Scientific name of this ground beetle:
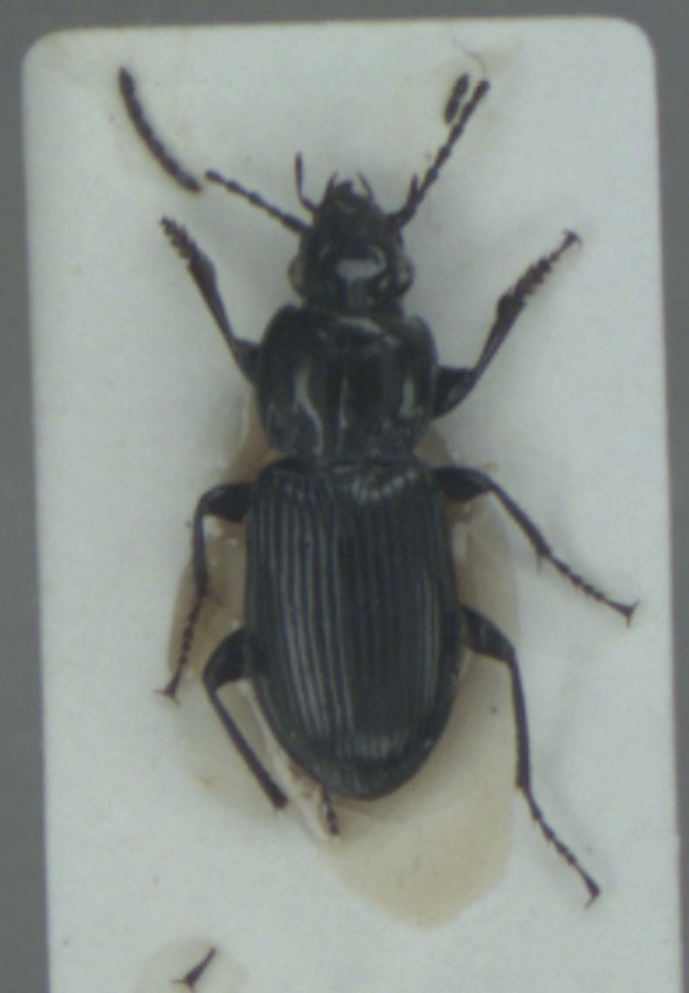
Pterostichus rhaeticus
